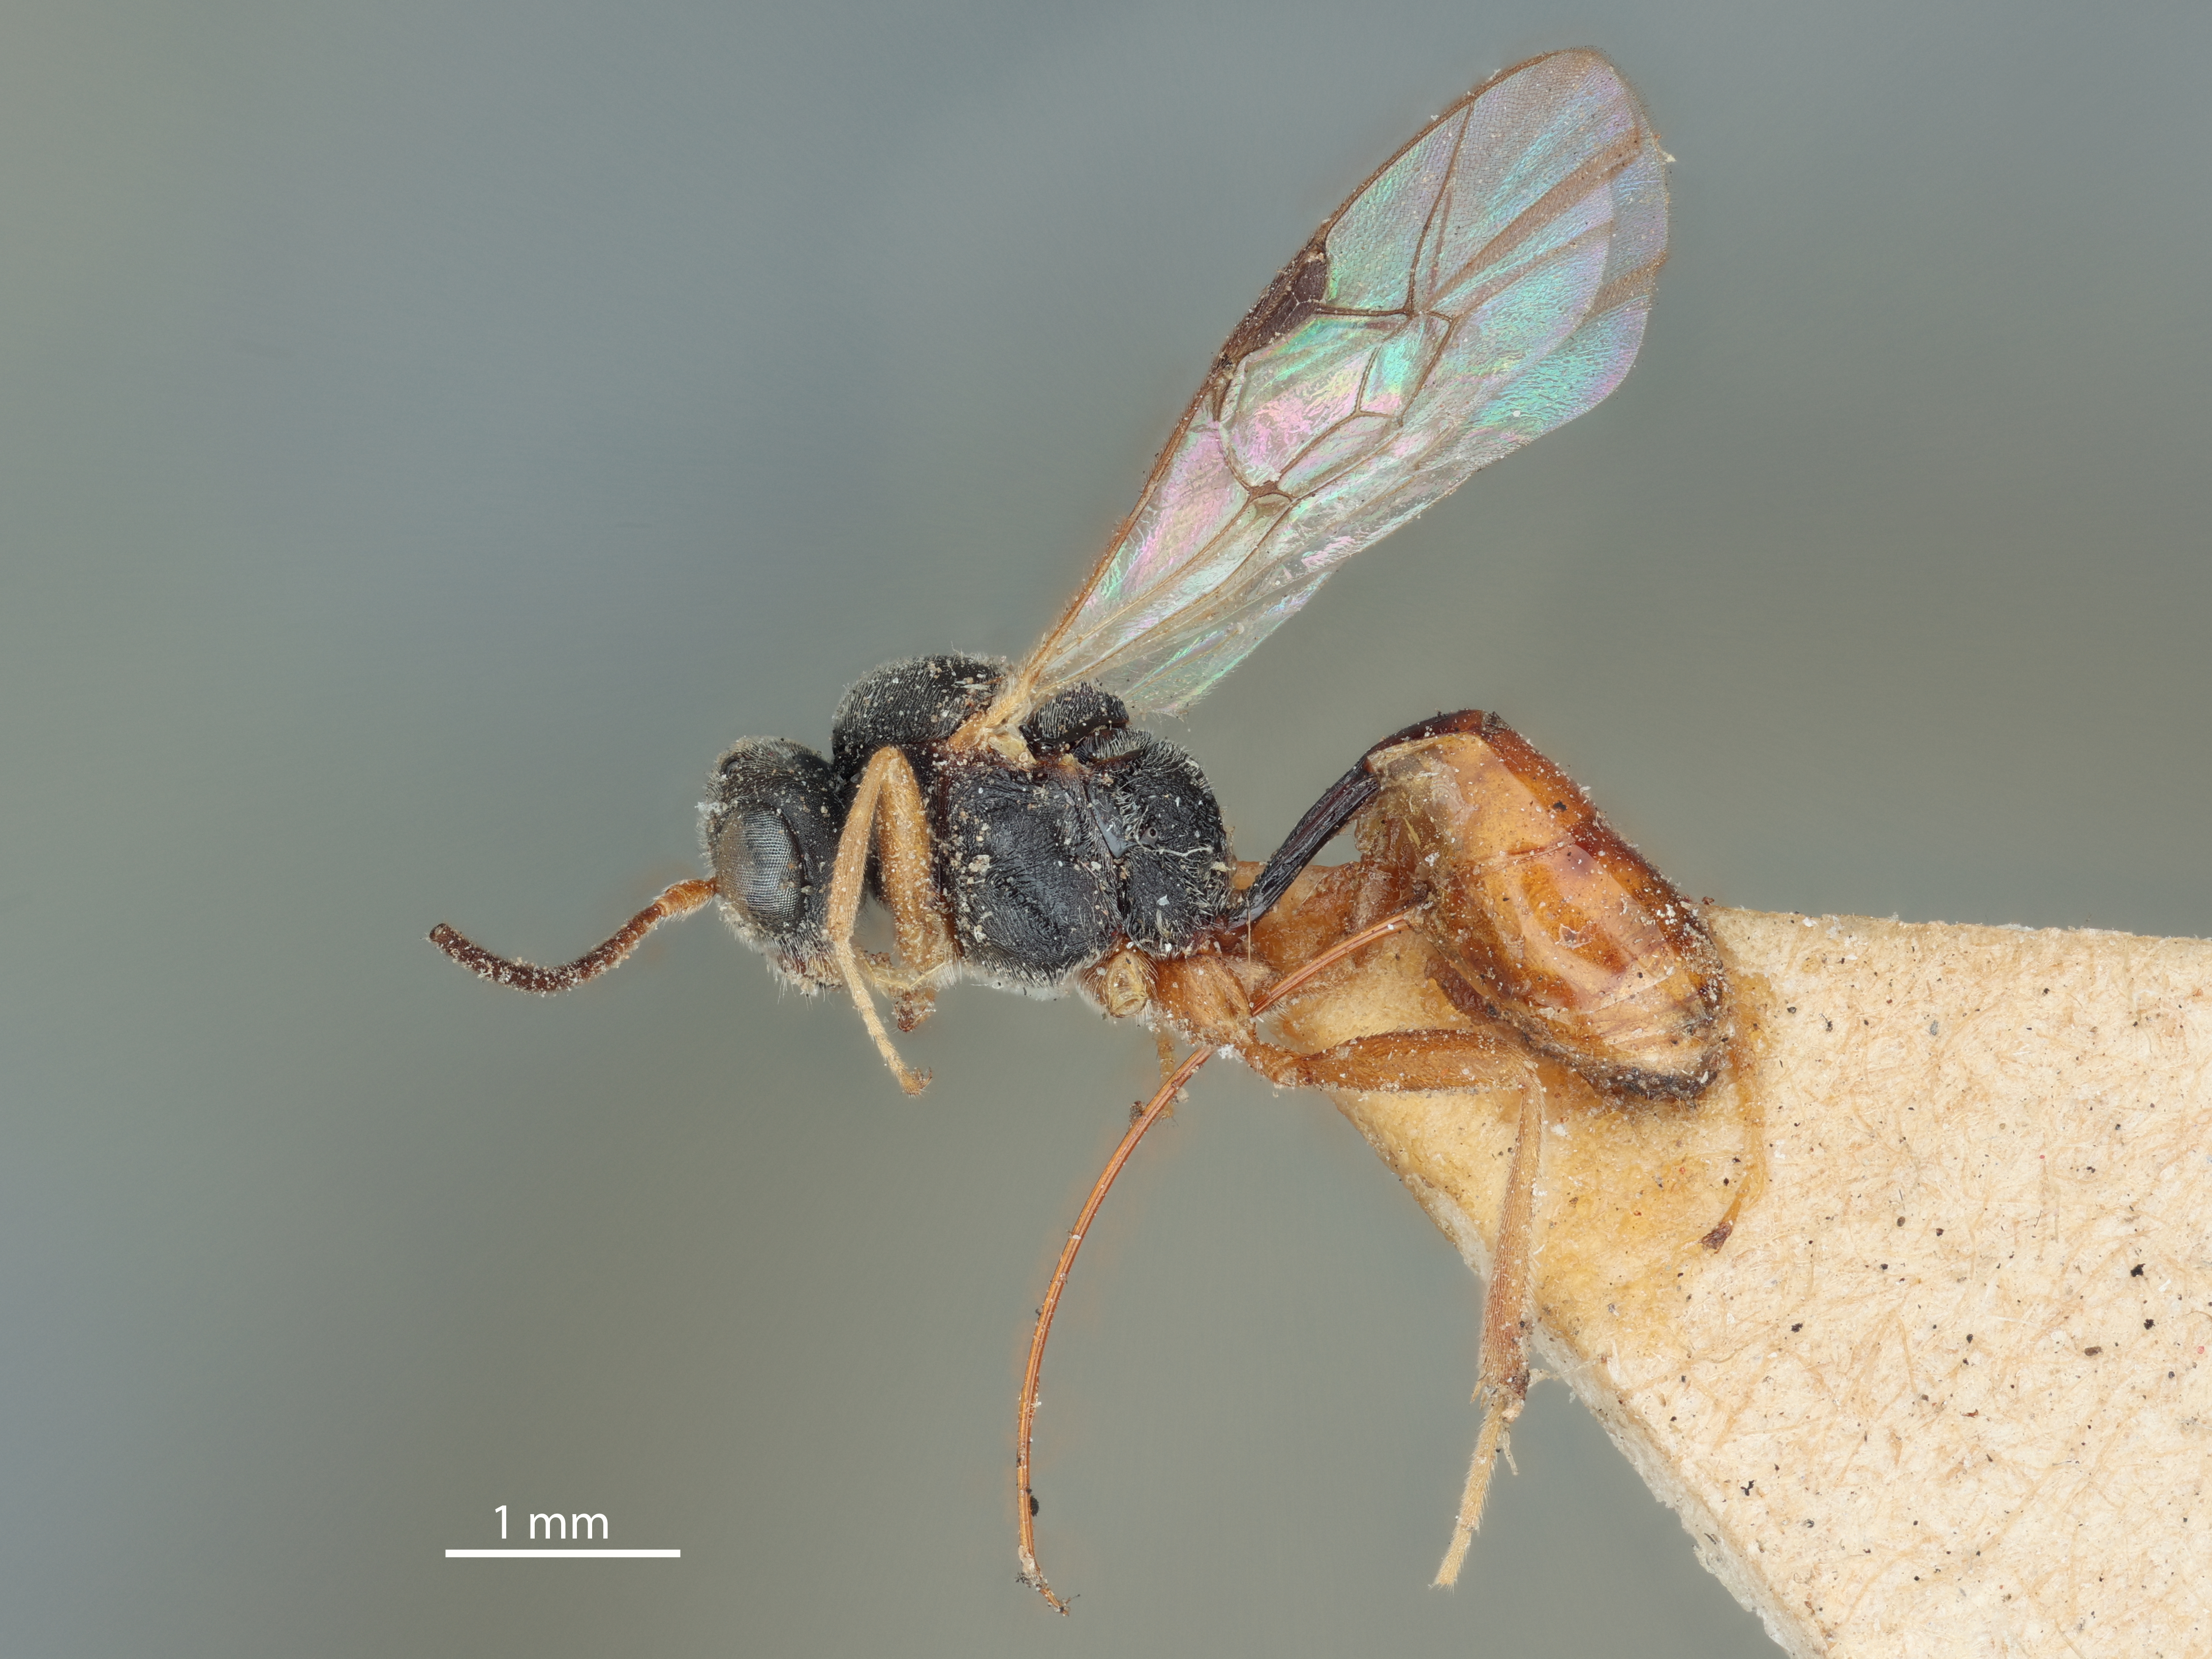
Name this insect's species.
Thersilochus conotracheli
